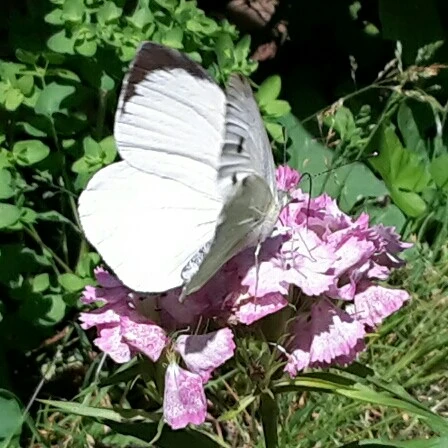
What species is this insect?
Pieris brassicae
